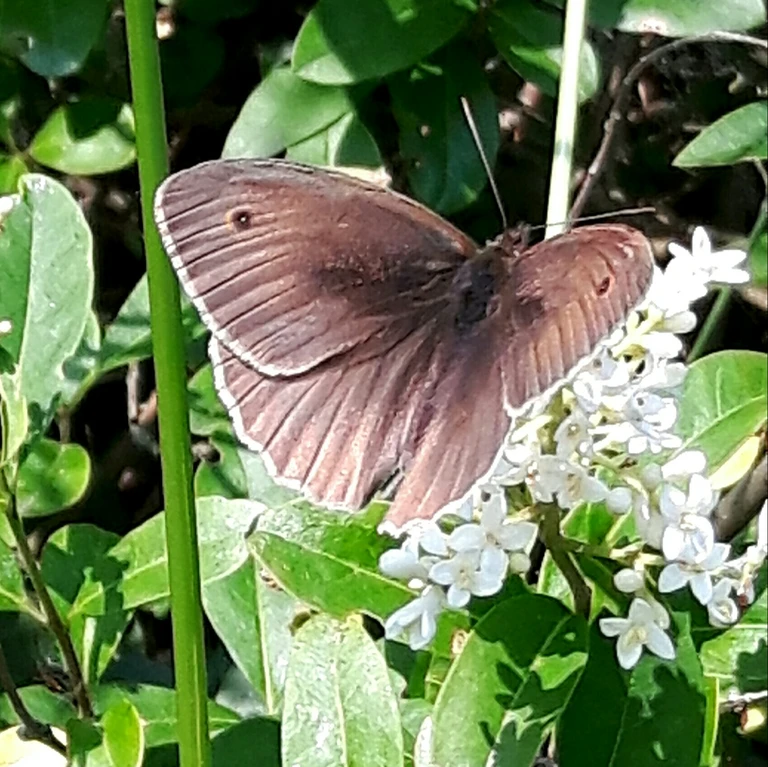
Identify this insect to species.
Maniola jurtina
